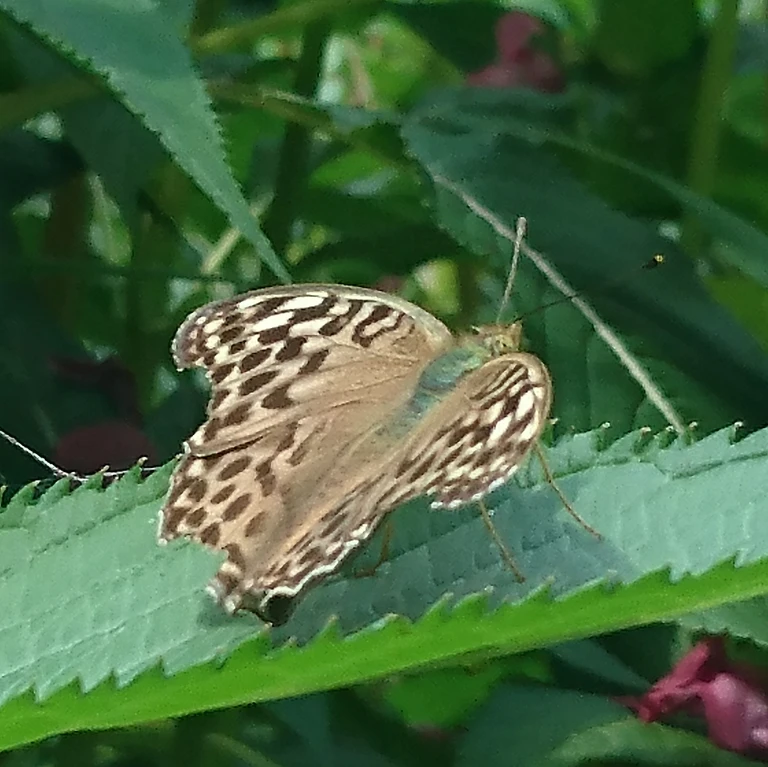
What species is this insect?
Argynnis paphia
